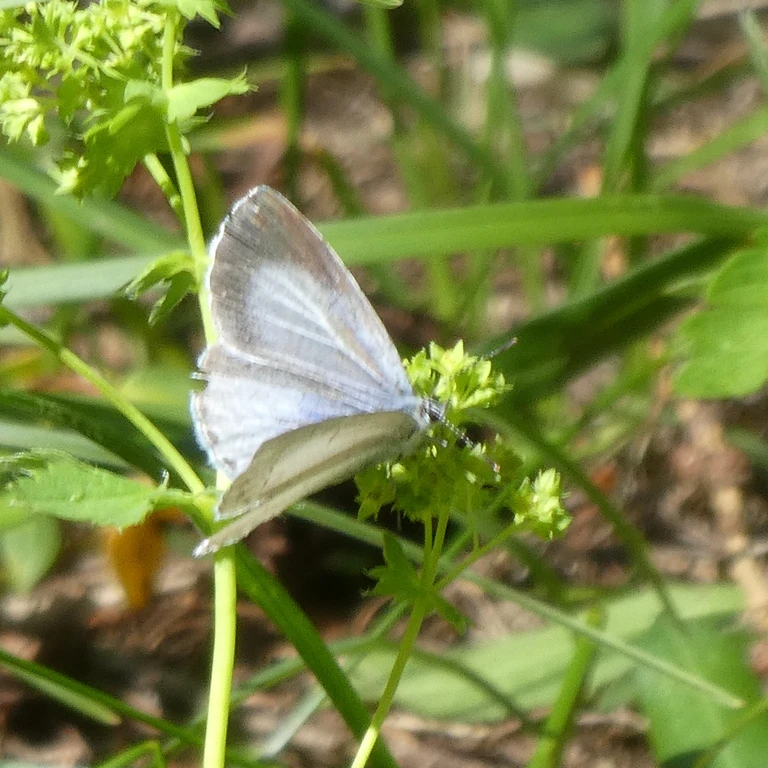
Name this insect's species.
Celastrina argiolus
